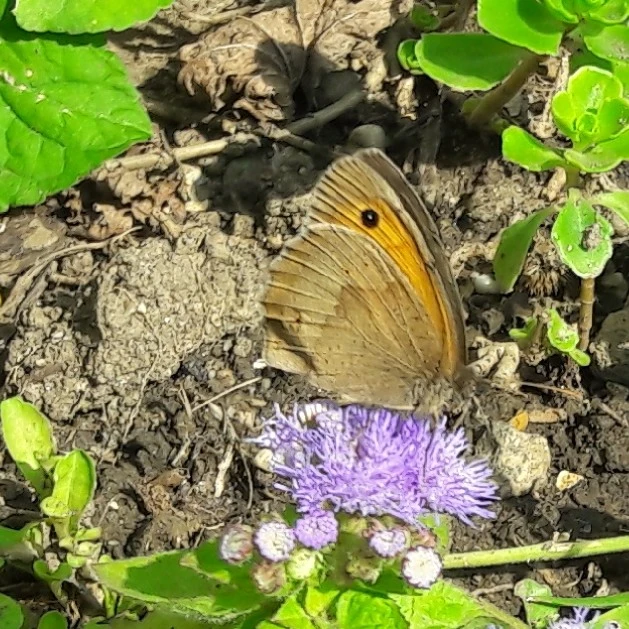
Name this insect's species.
Maniola jurtina
